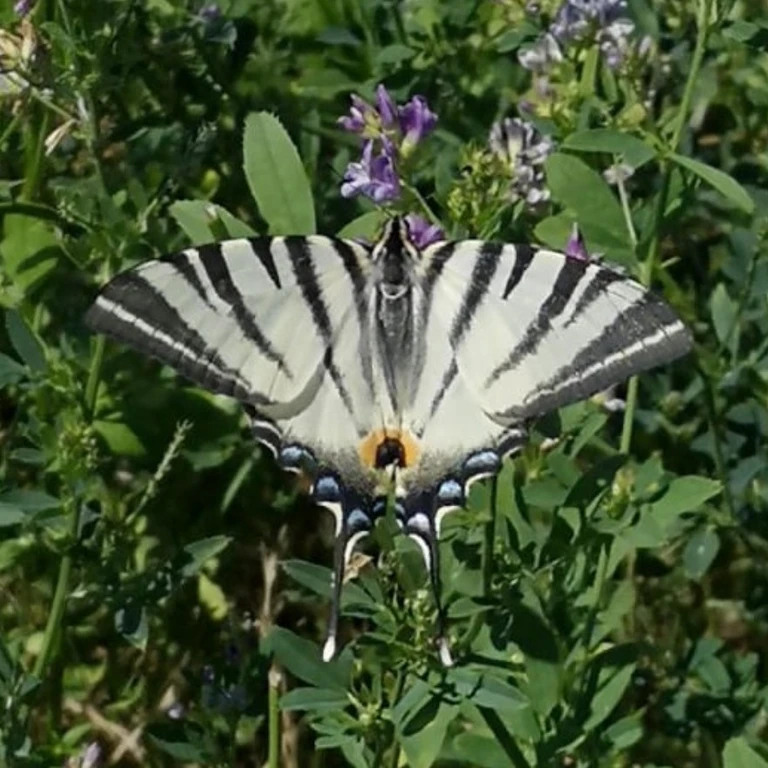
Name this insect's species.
Iphiclides podalirius
